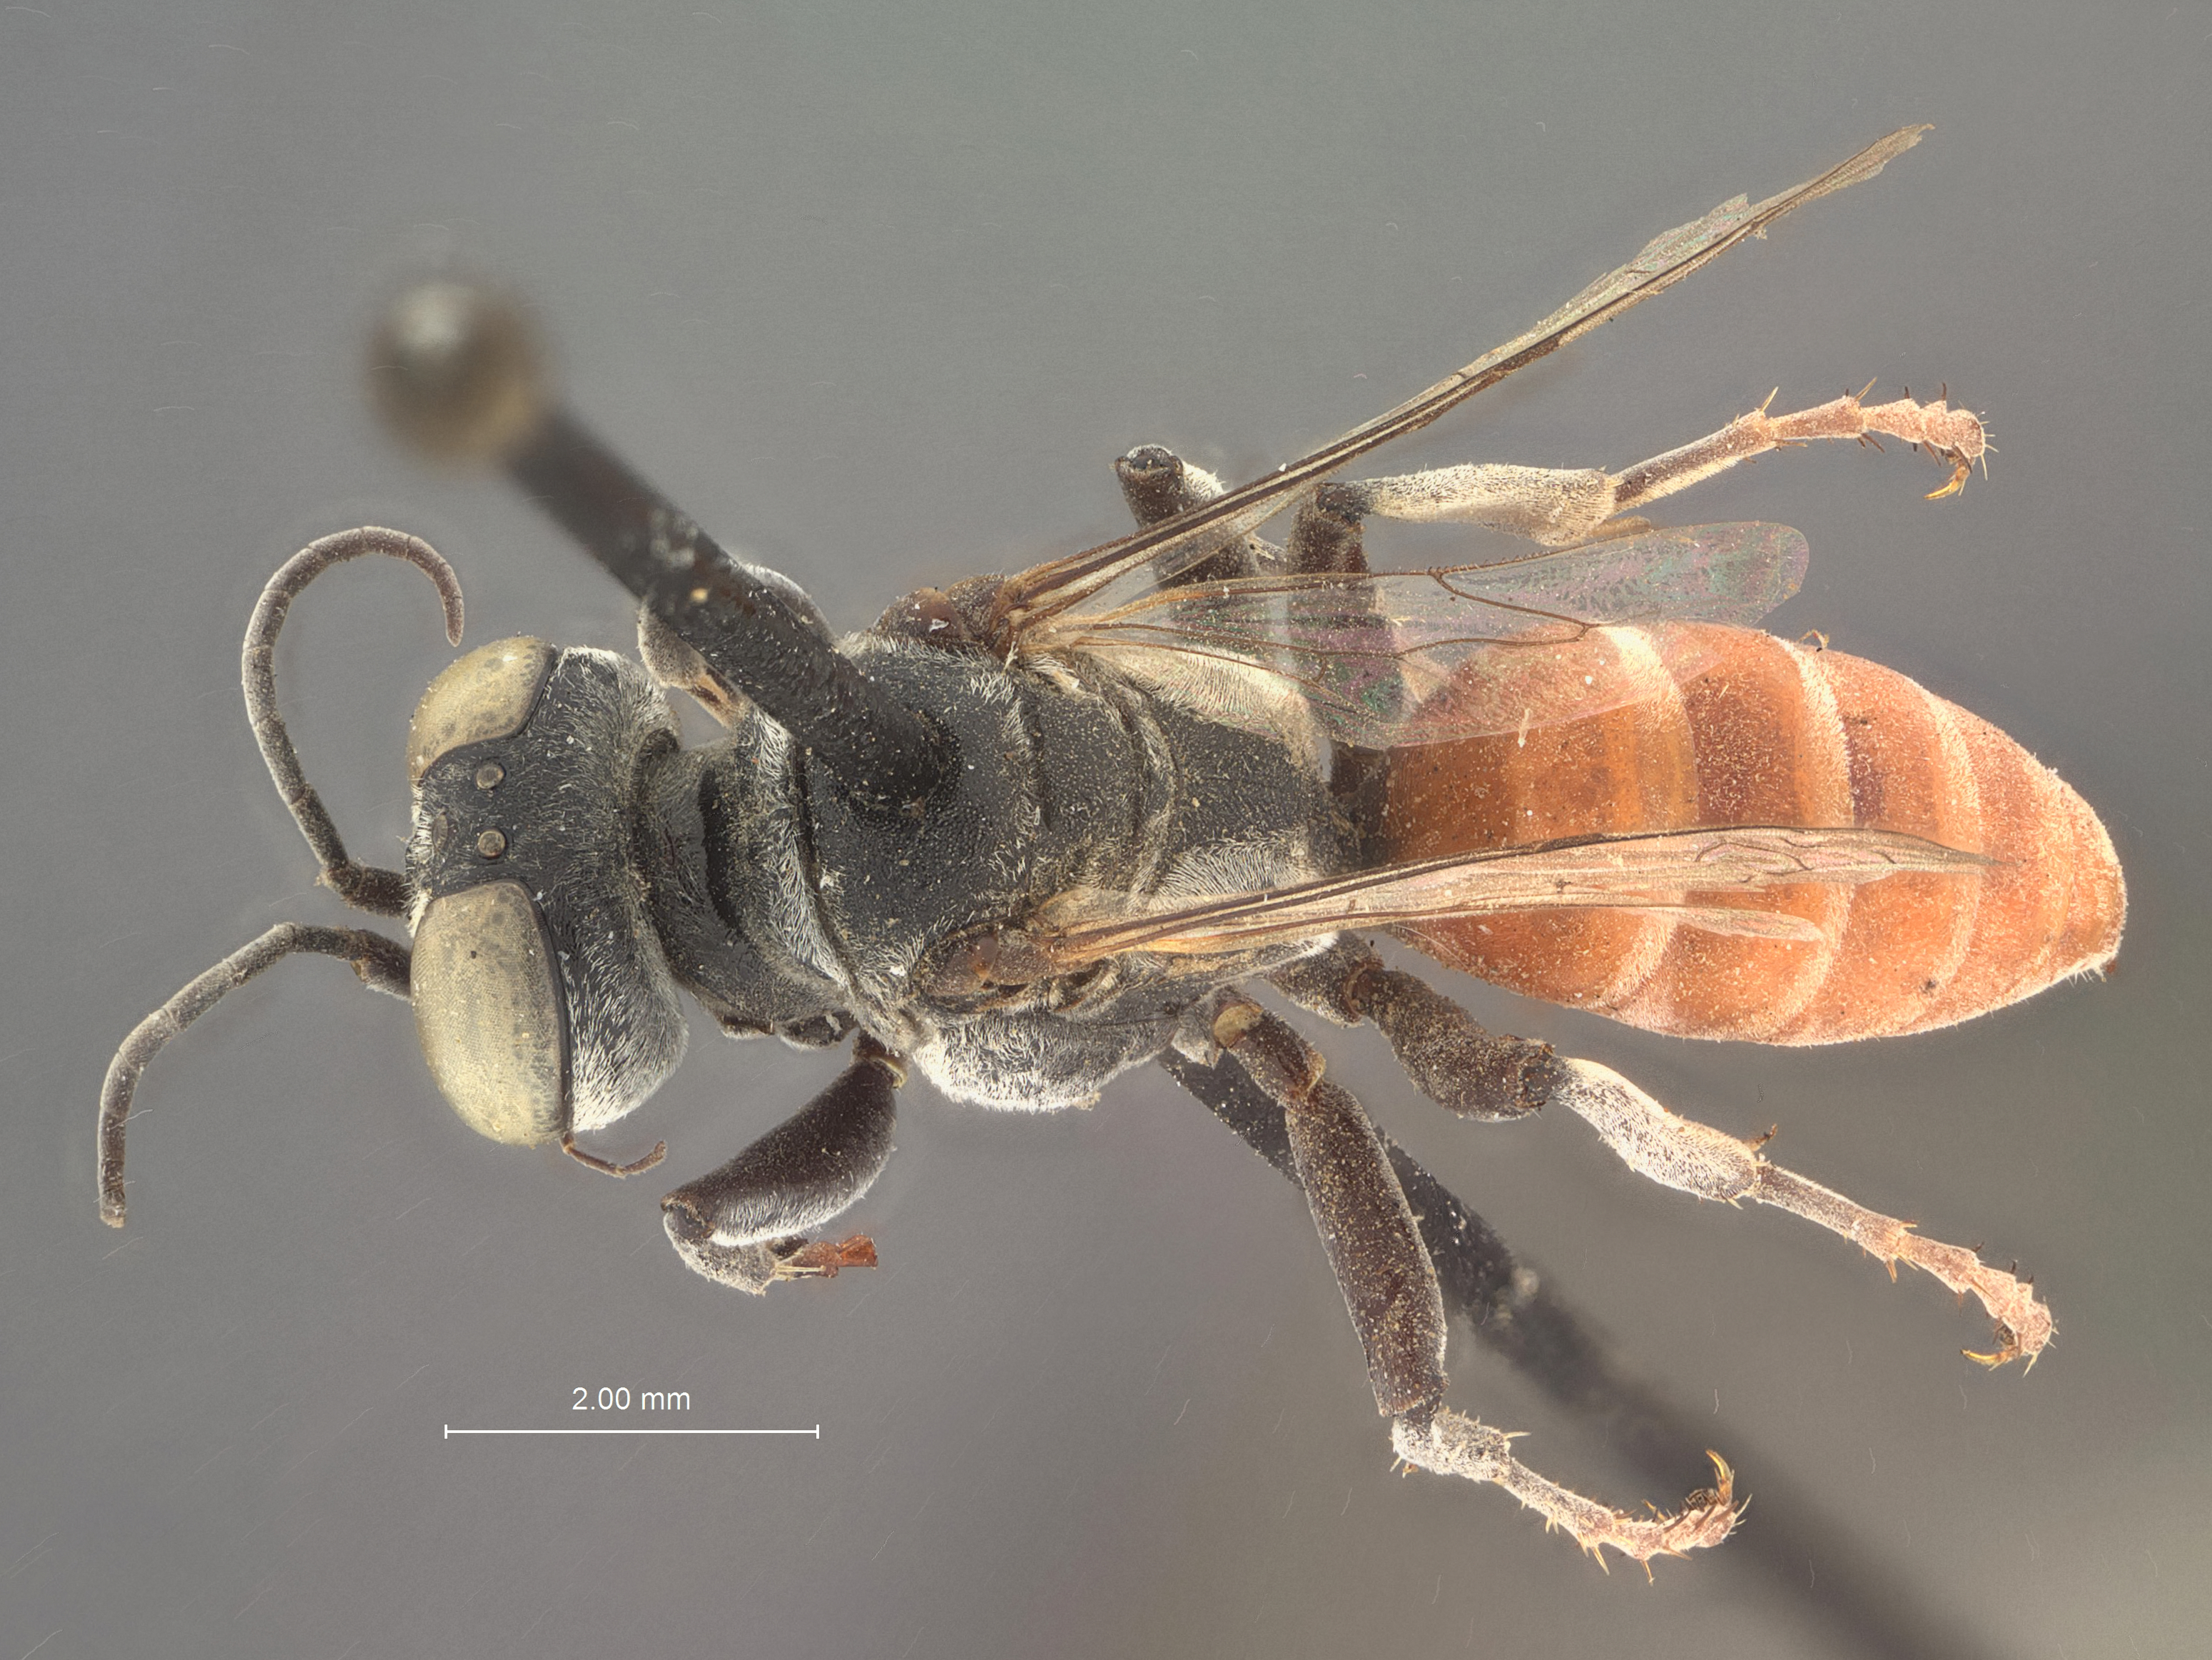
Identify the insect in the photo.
Silaon major
